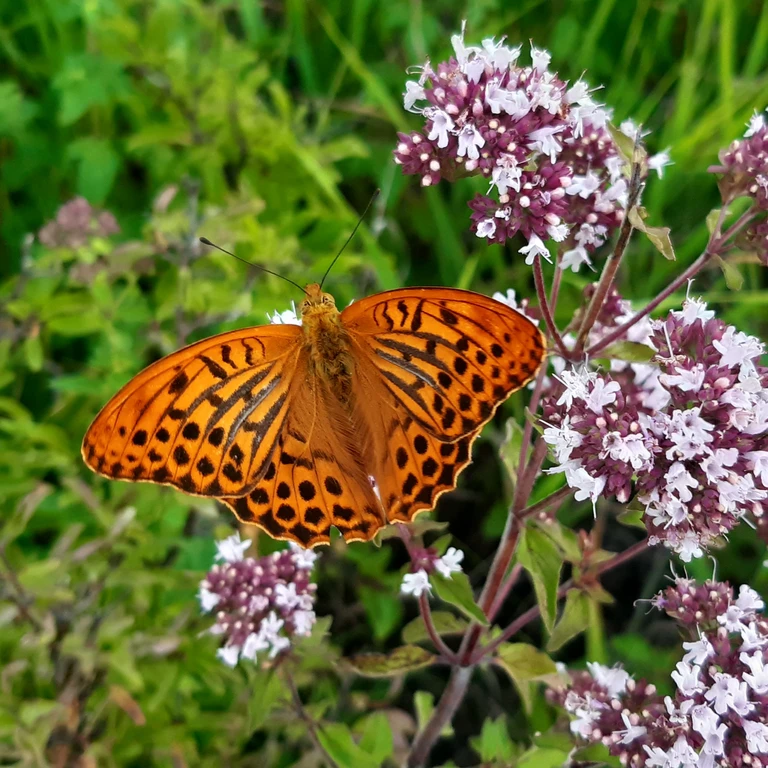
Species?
Argynnis paphia
